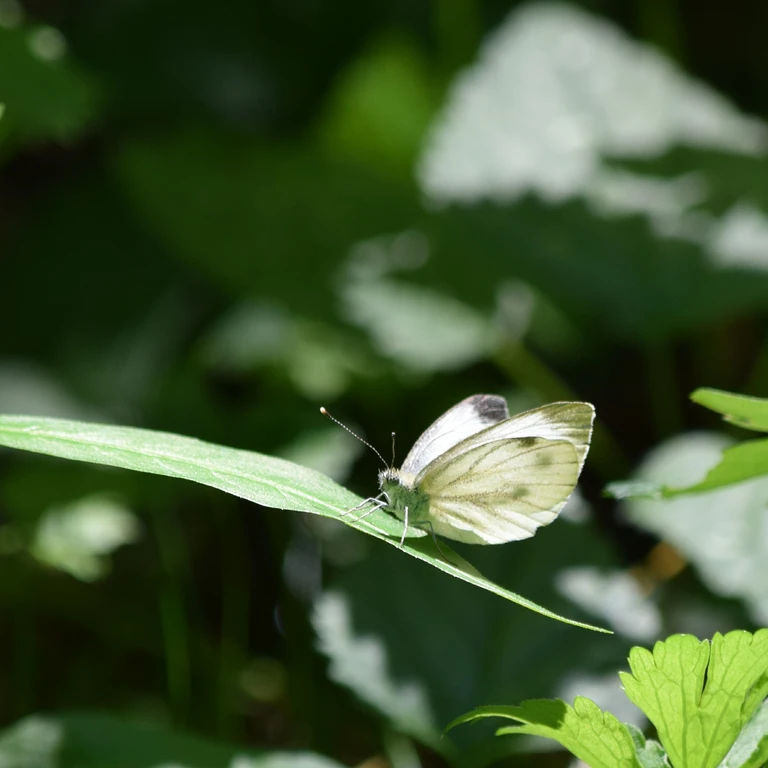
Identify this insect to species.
Pieris napi
